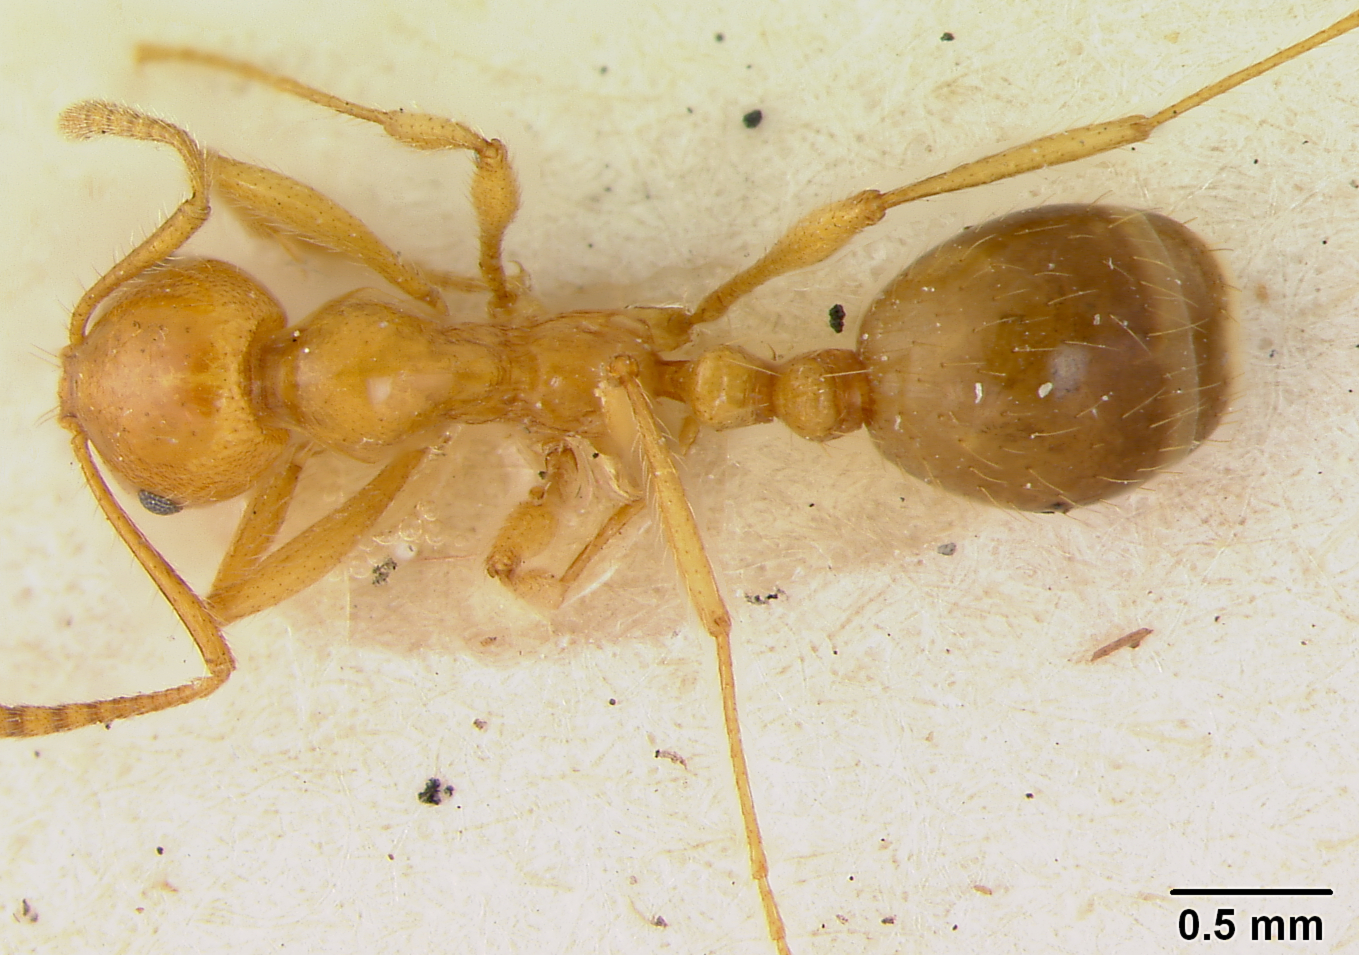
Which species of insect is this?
Monomorium longipes
